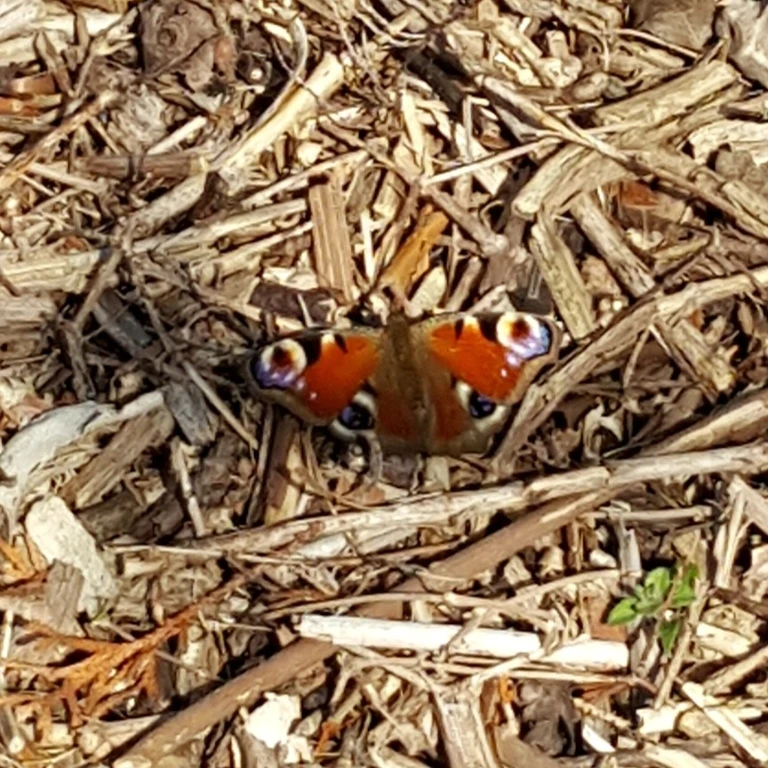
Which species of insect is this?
Aglais io
